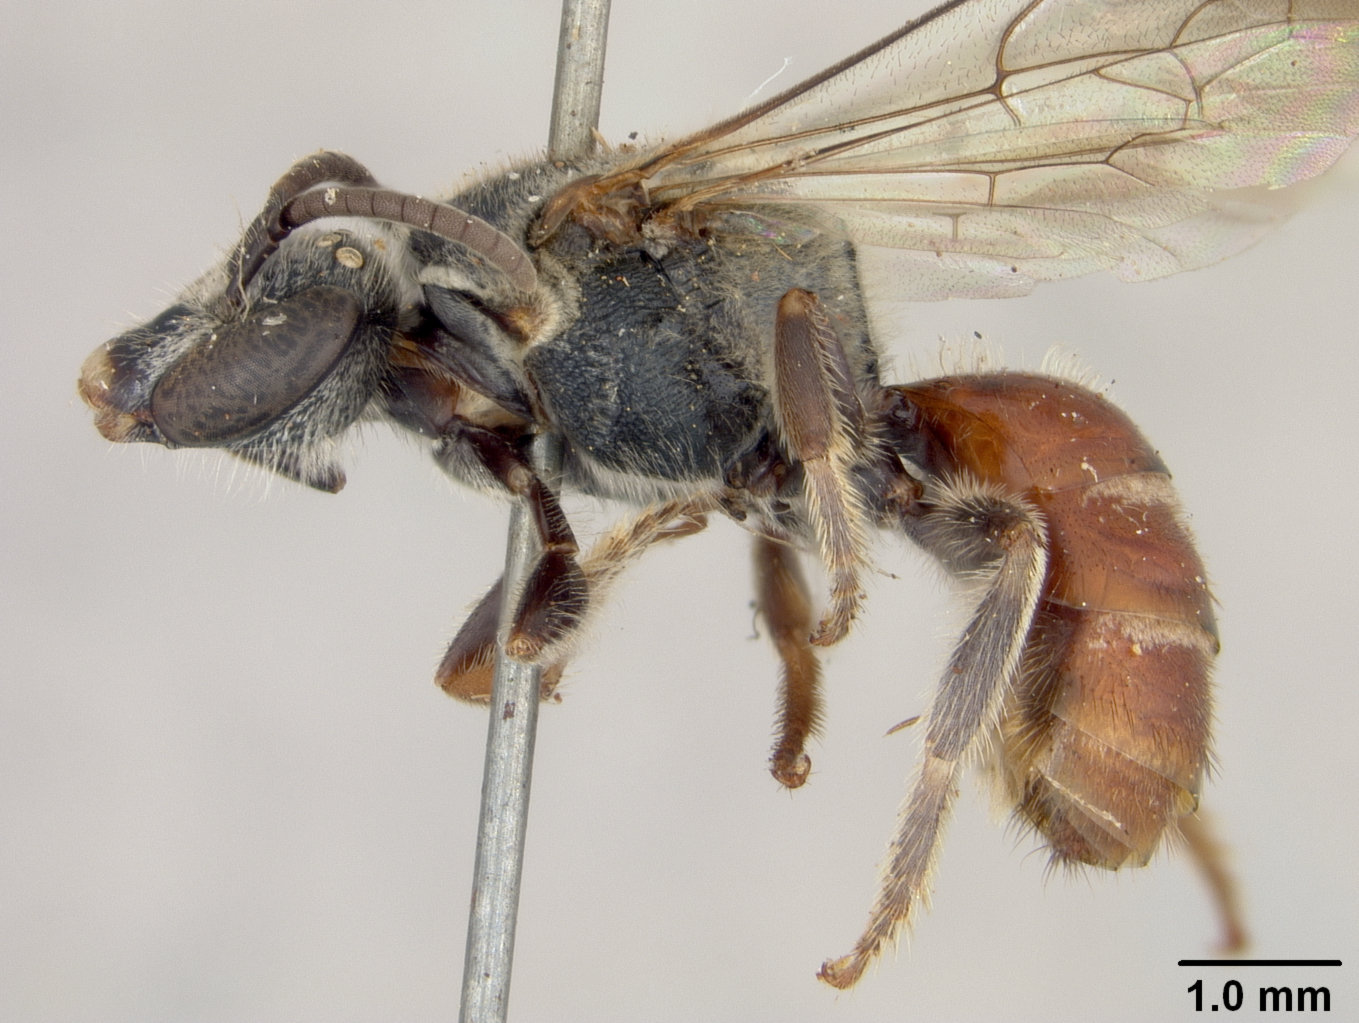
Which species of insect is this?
Halictus semirussatus
